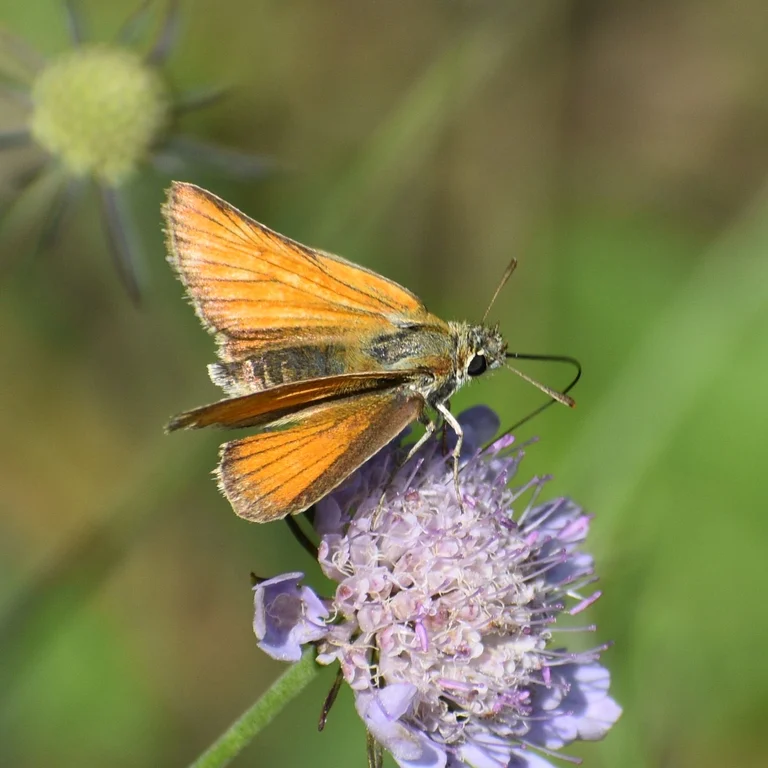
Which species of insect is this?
Thymelicus sylvestris
